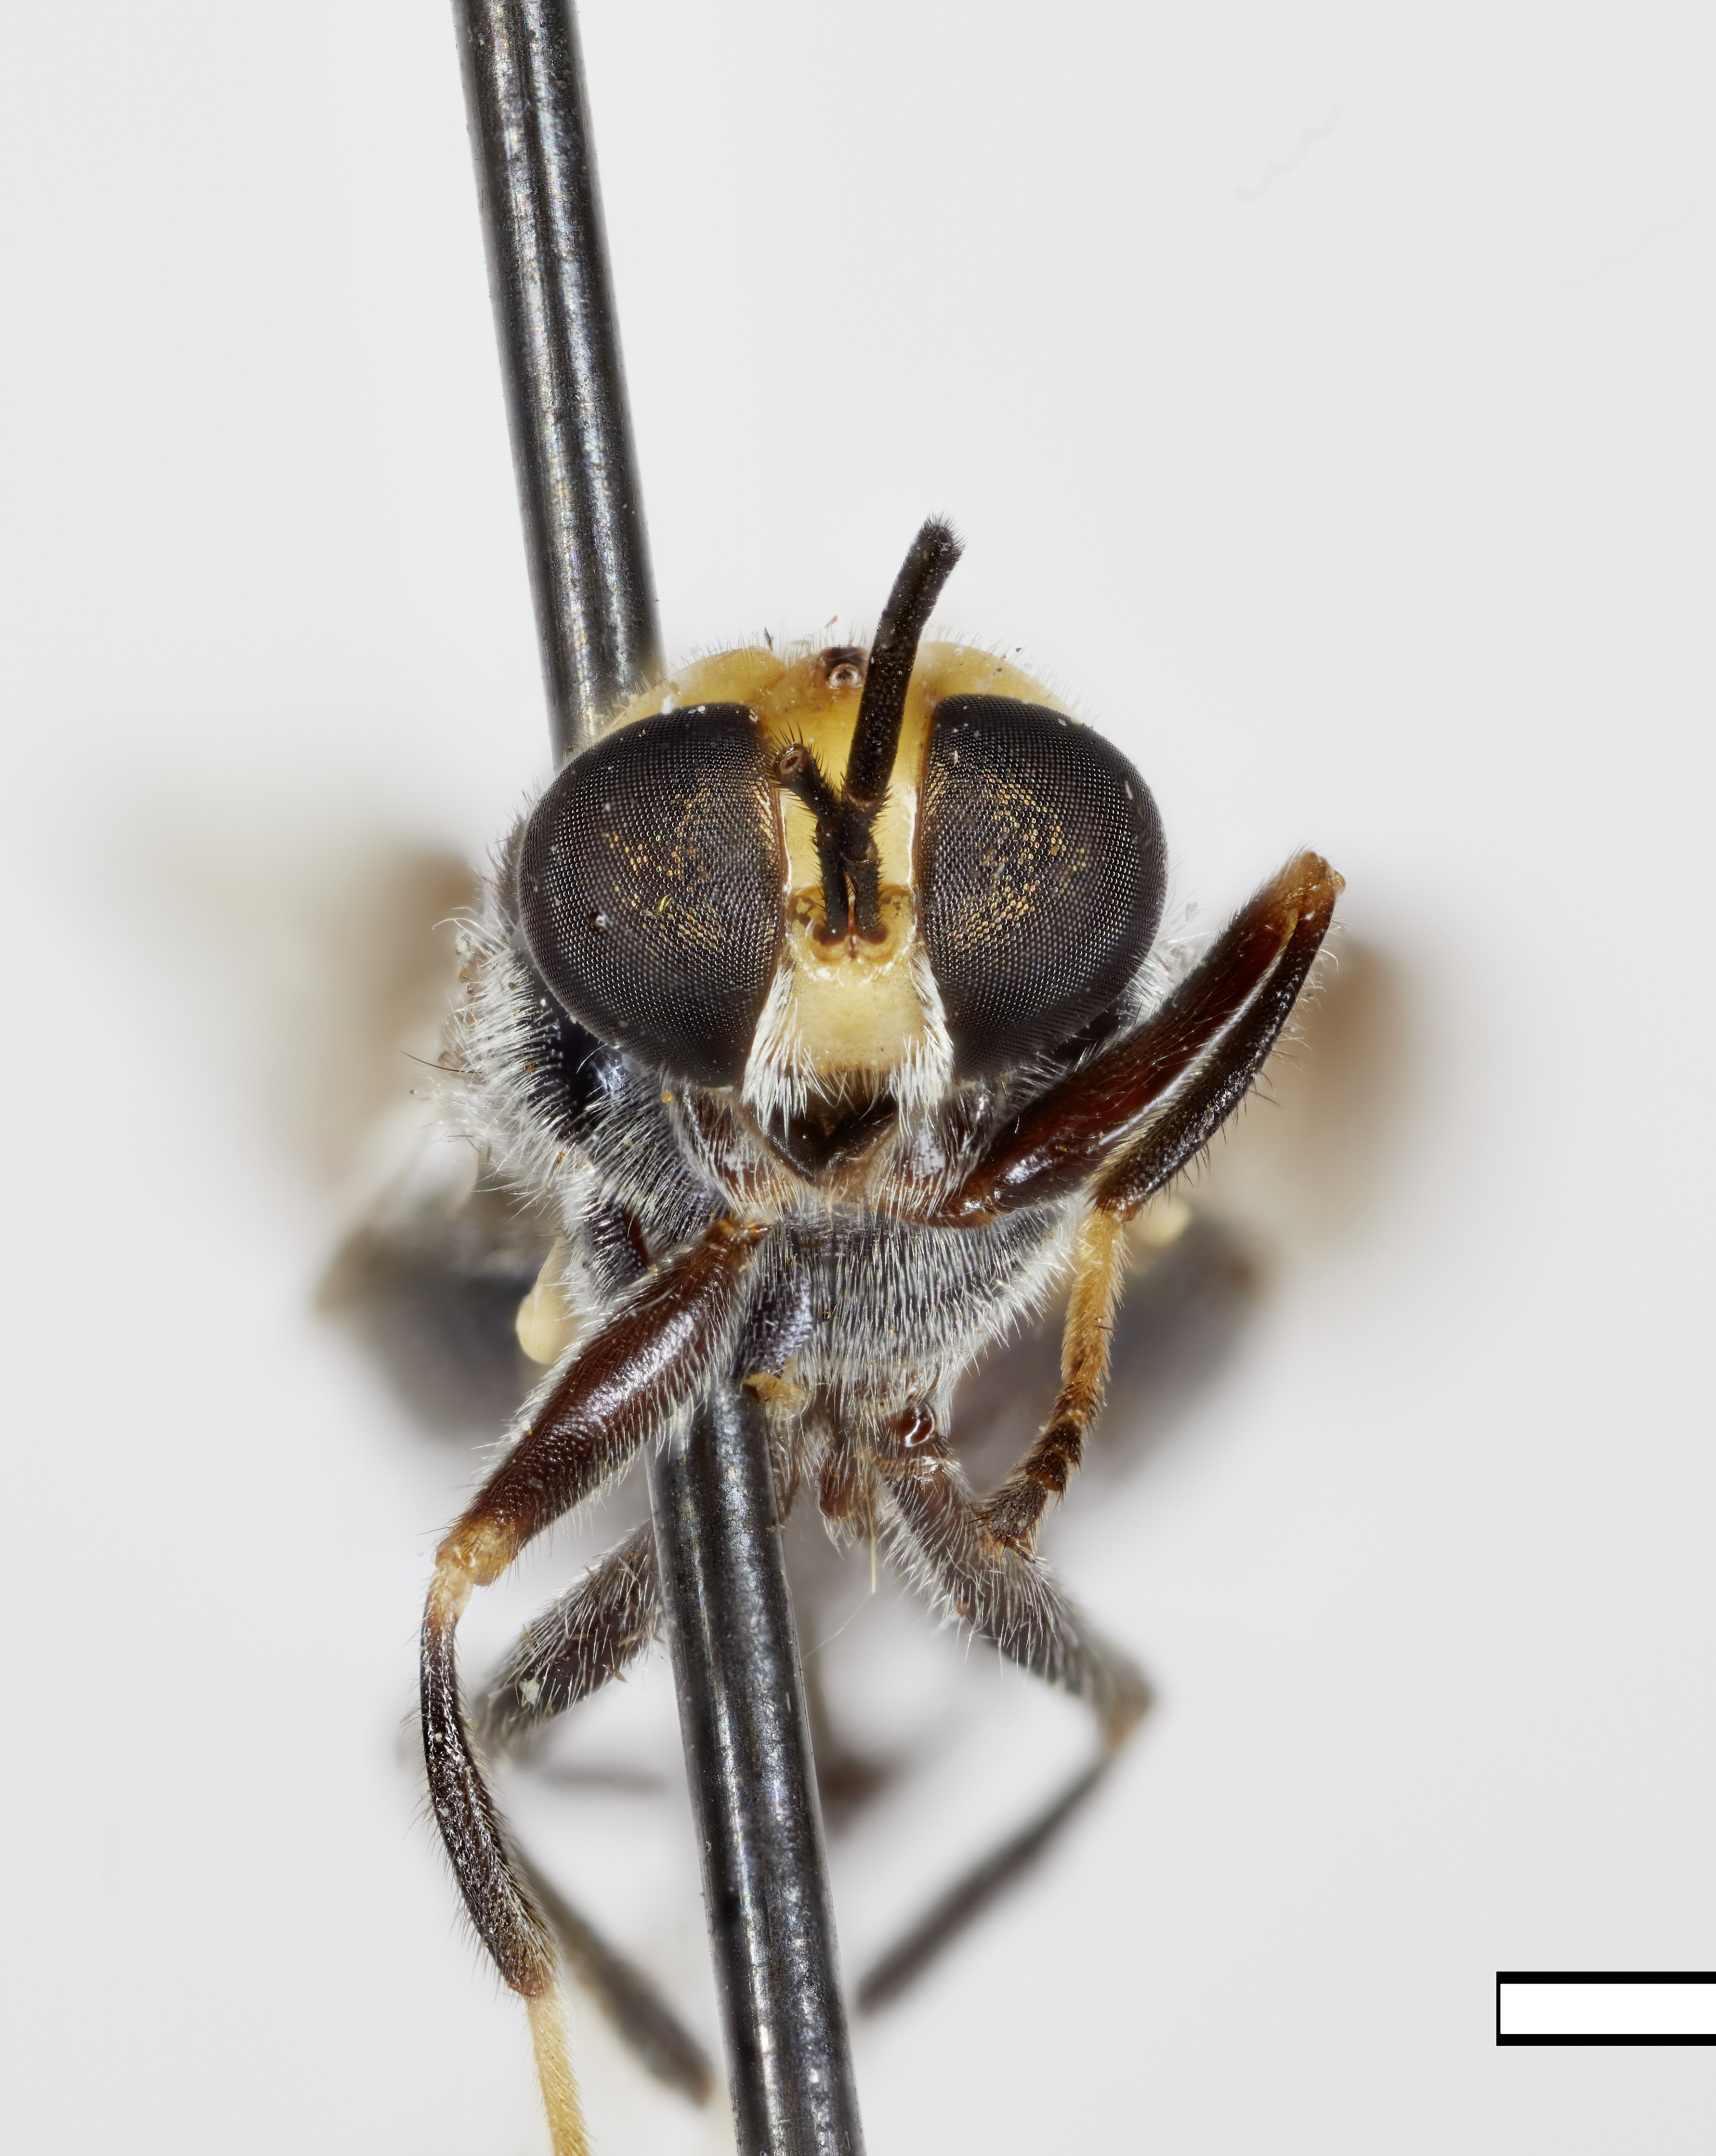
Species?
Cyphomyia shannoni
